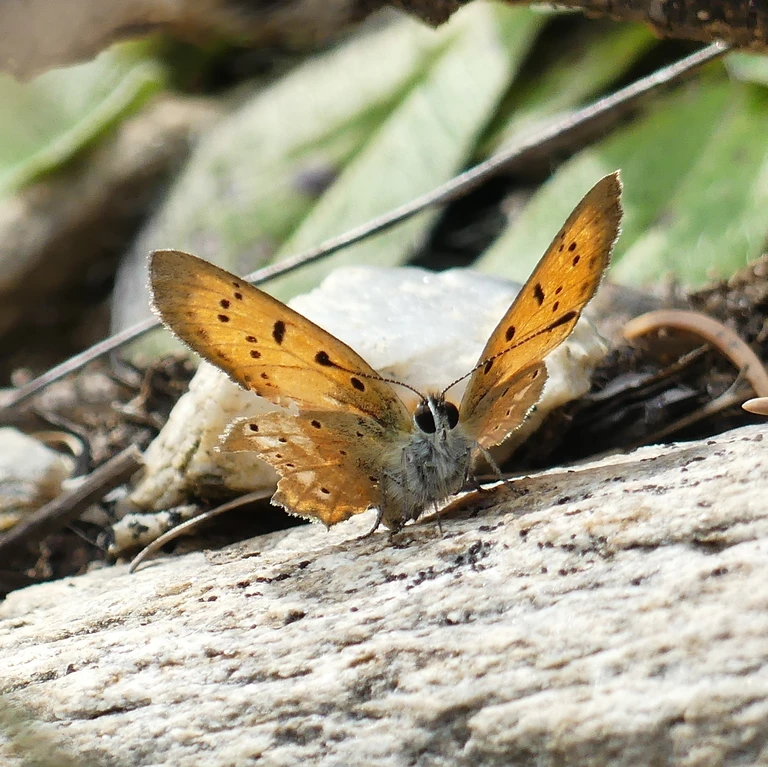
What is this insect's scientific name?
Lycaena virgaureae
